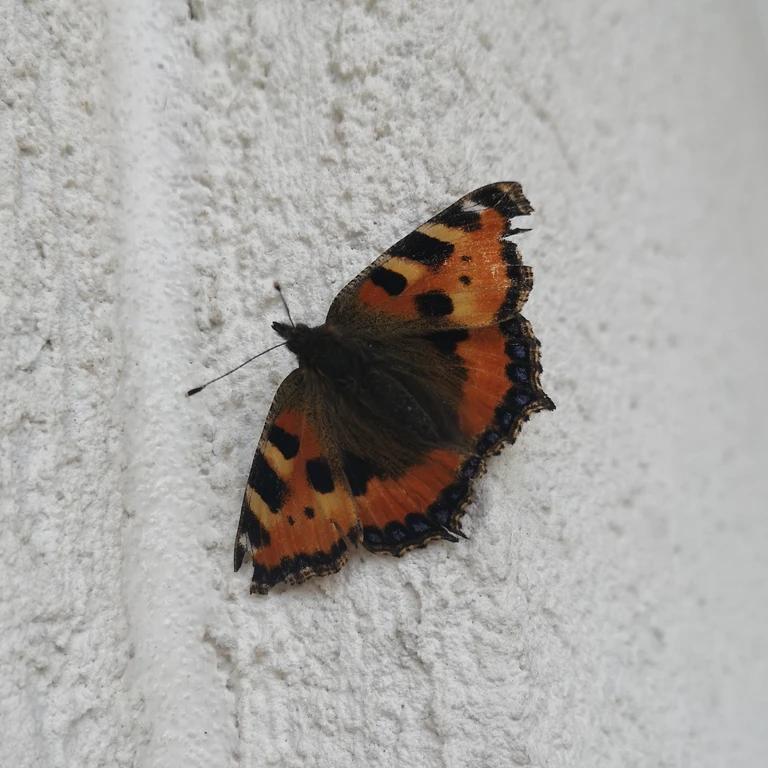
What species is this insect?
Aglais urticae
